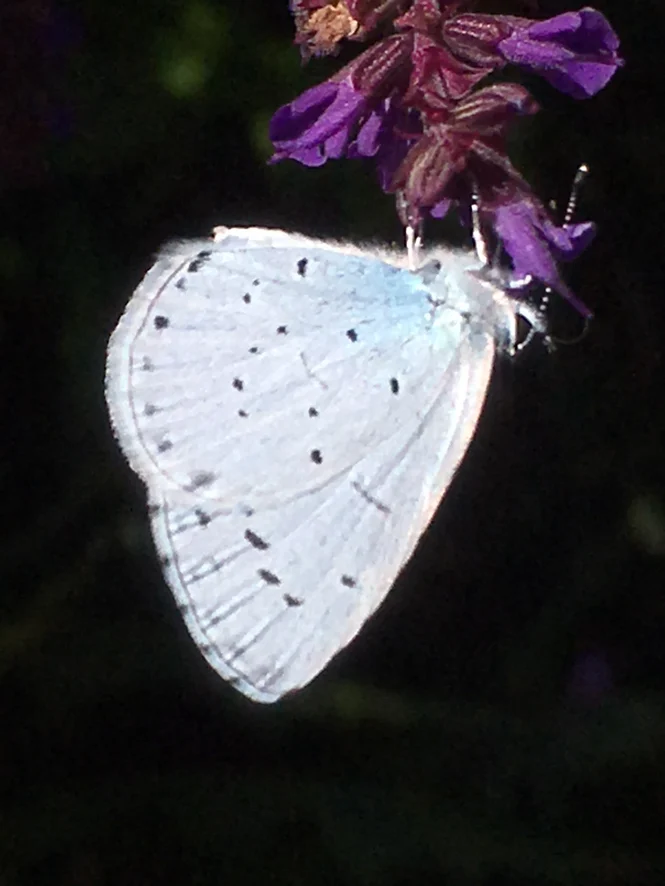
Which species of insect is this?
Celastrina argiolus
